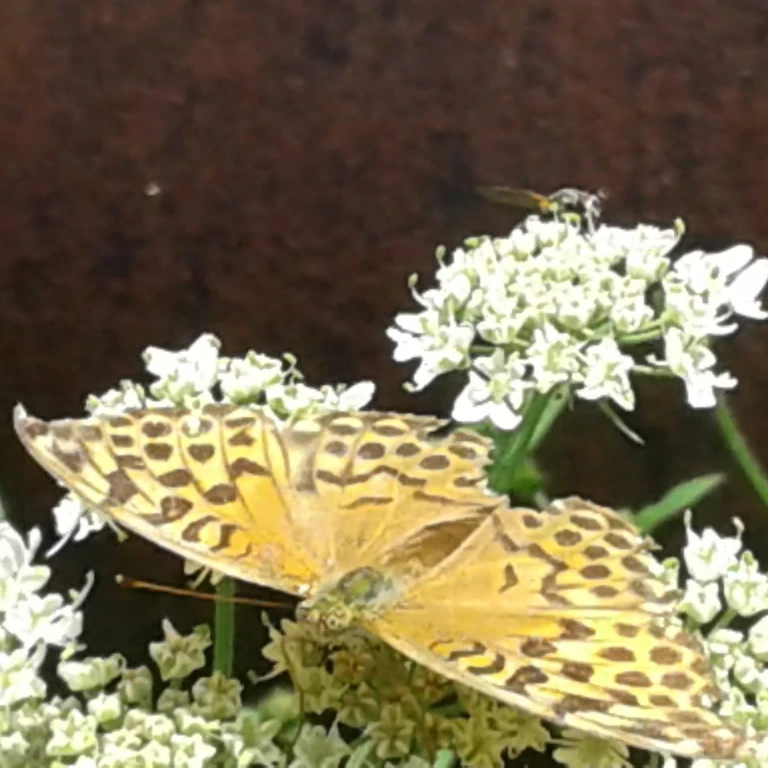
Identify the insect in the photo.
Argynnis paphia
